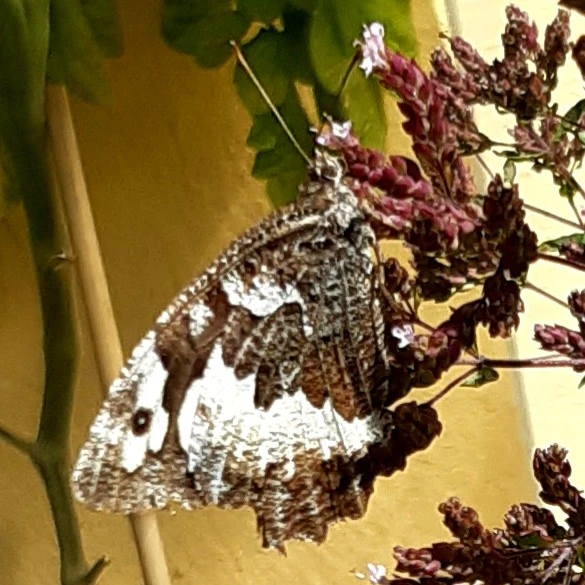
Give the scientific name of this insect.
Brintesia circe
